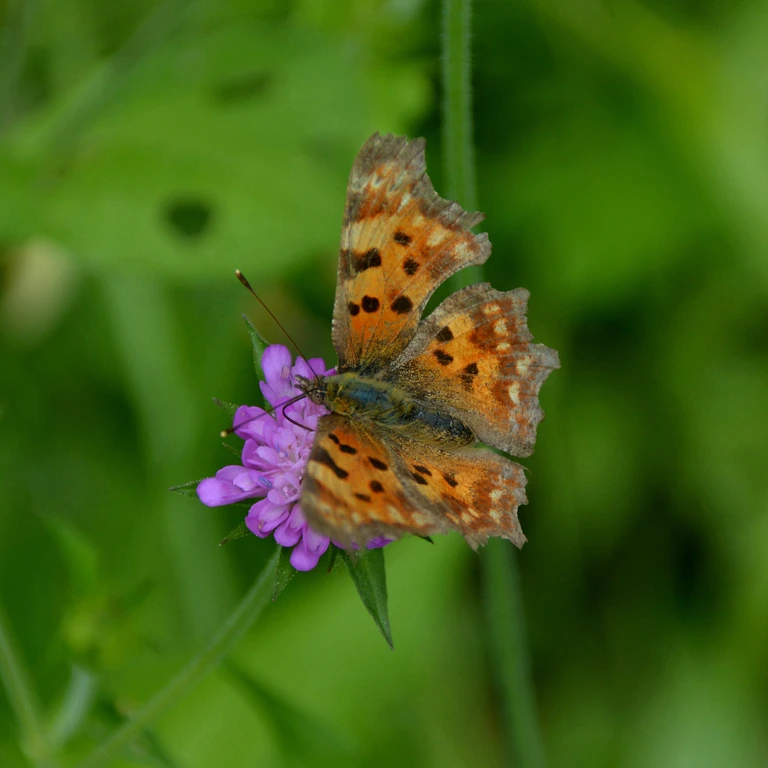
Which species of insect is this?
Polygonia c-album
